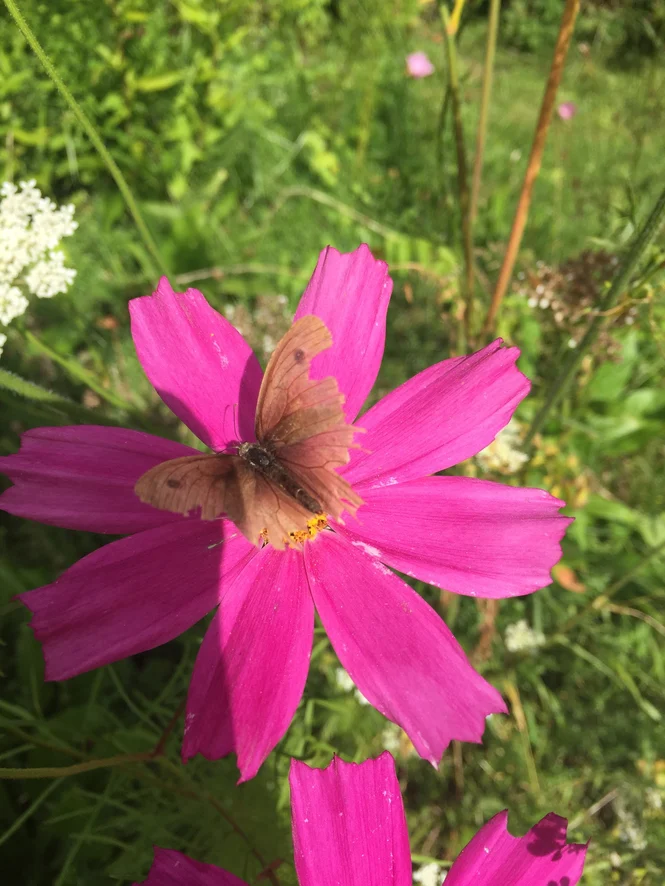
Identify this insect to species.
Maniola jurtina
